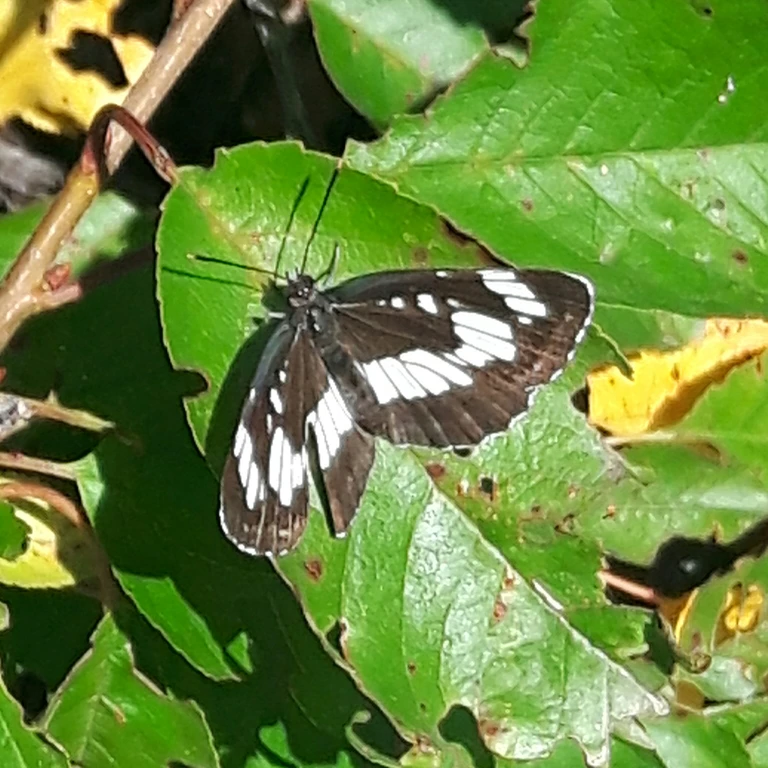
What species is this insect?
Neptis rivularis
